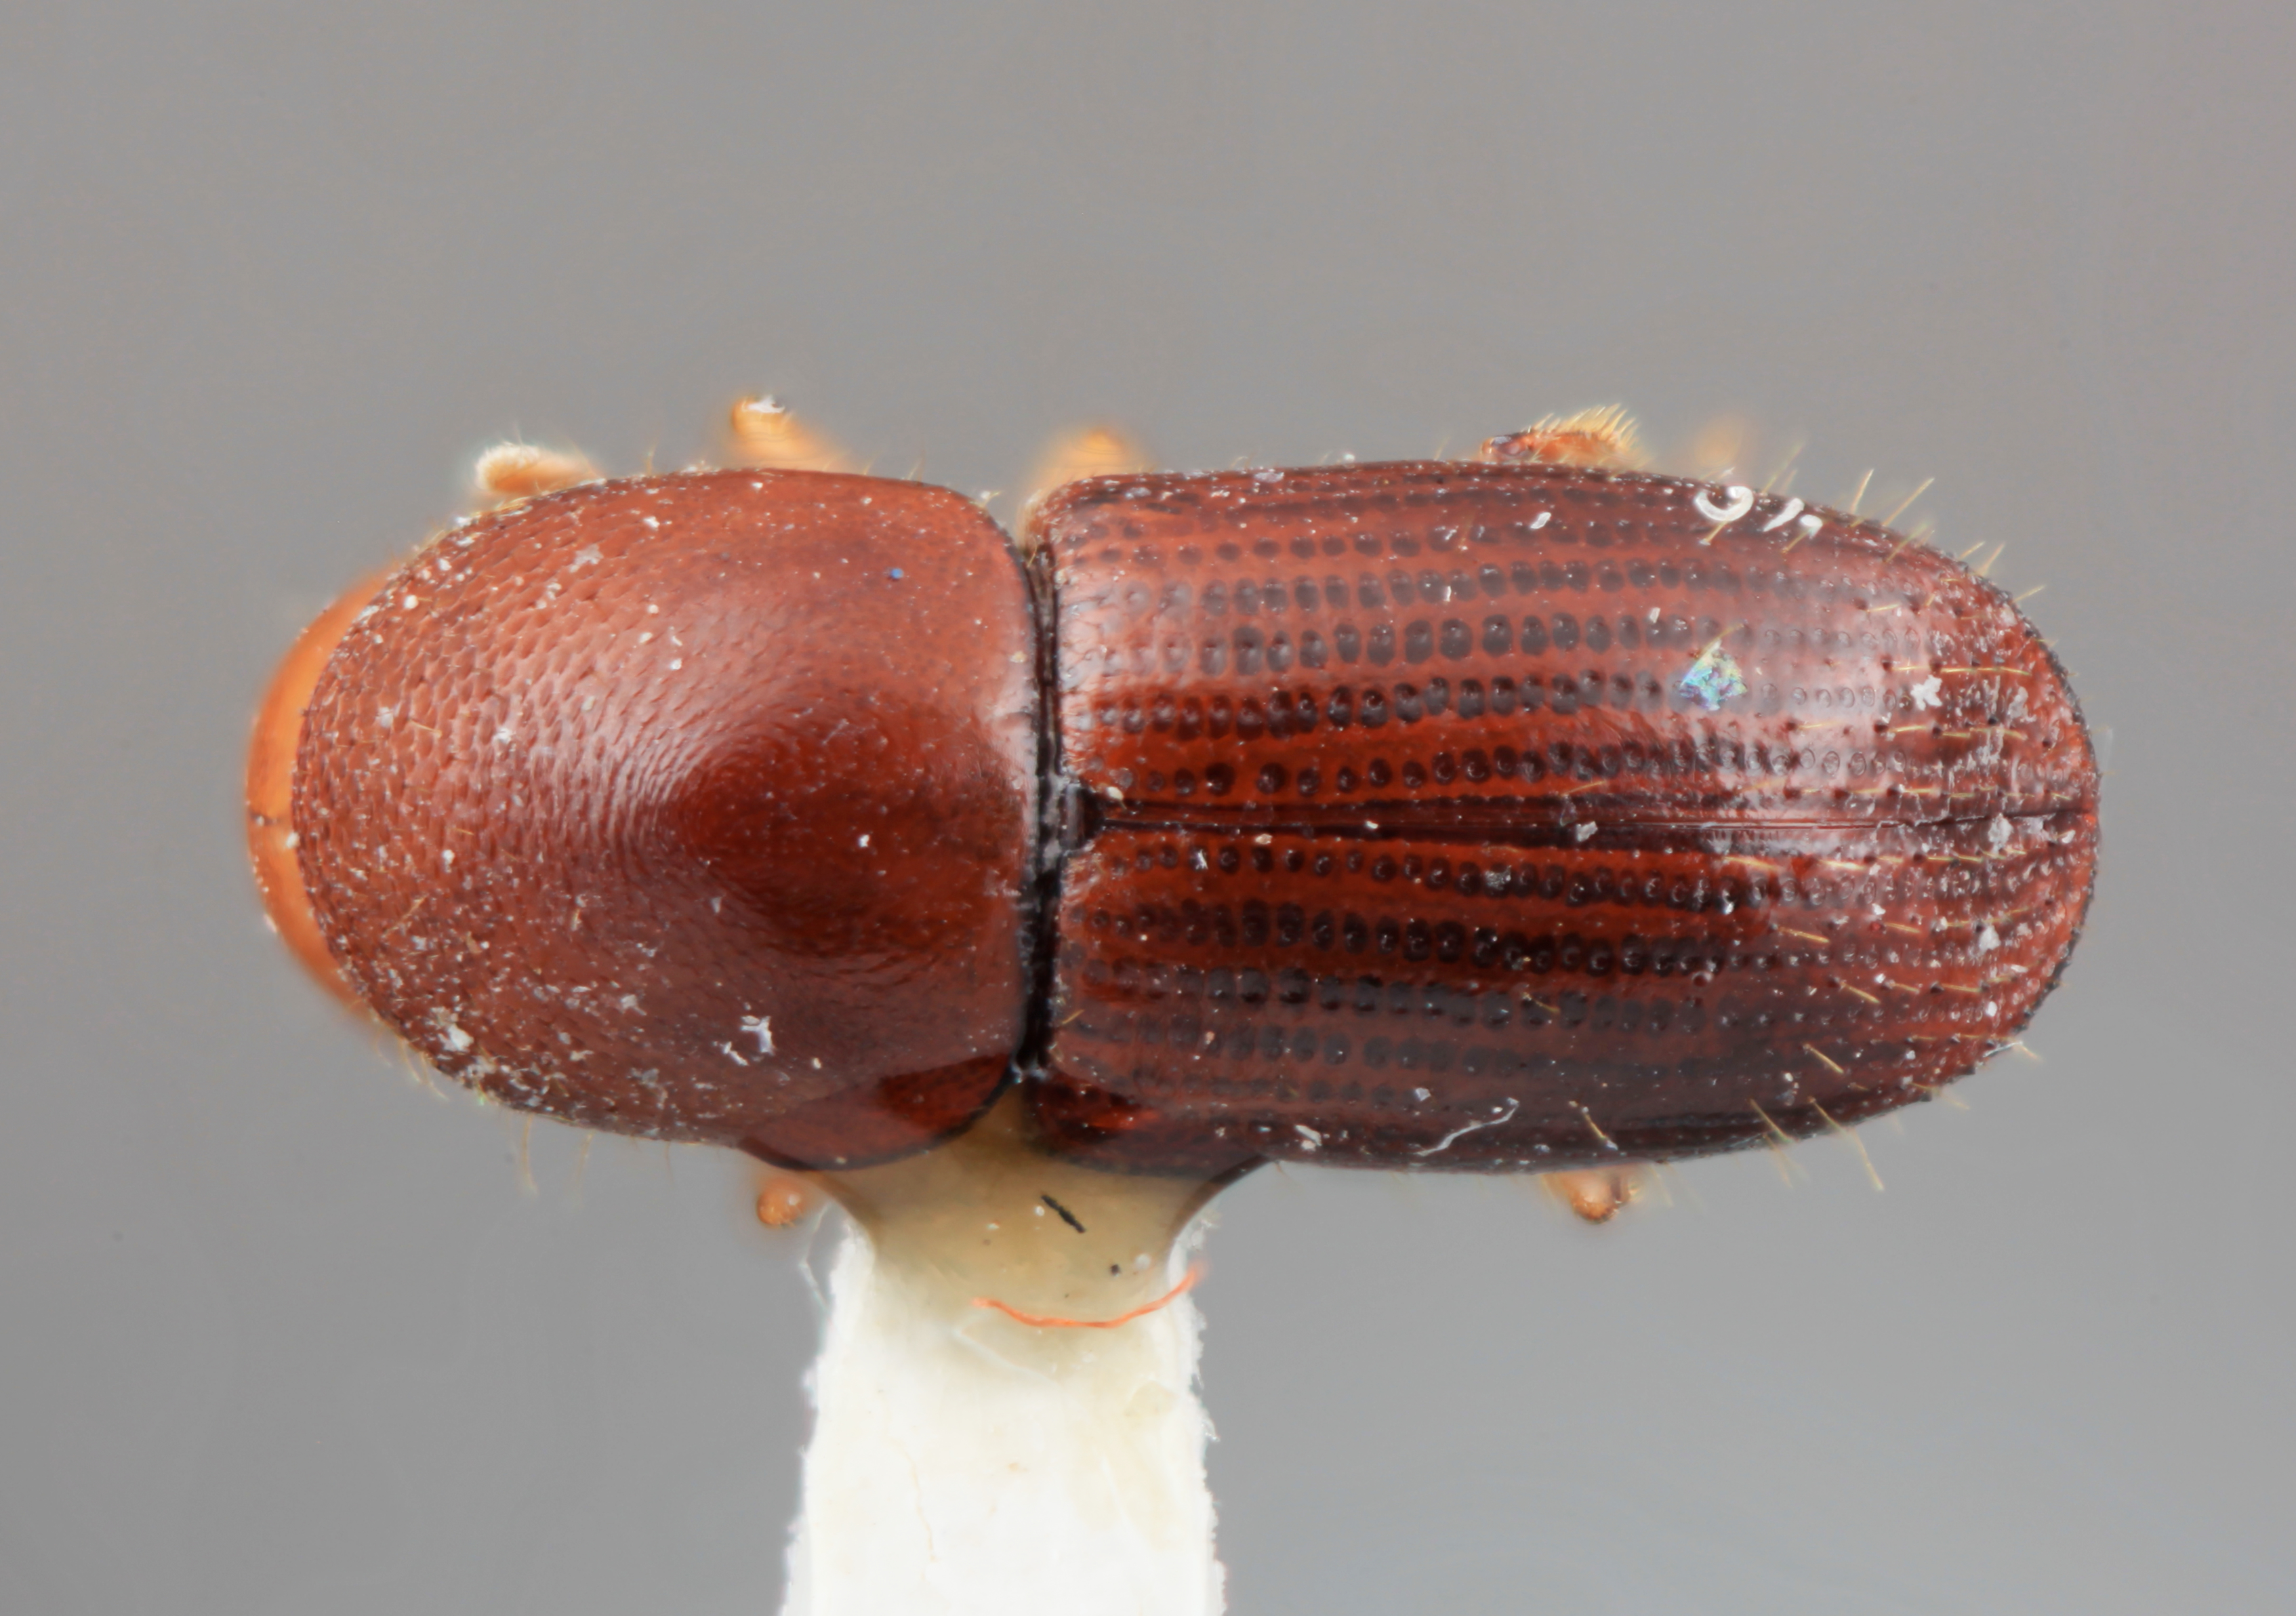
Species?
Xyleborus vismiae
